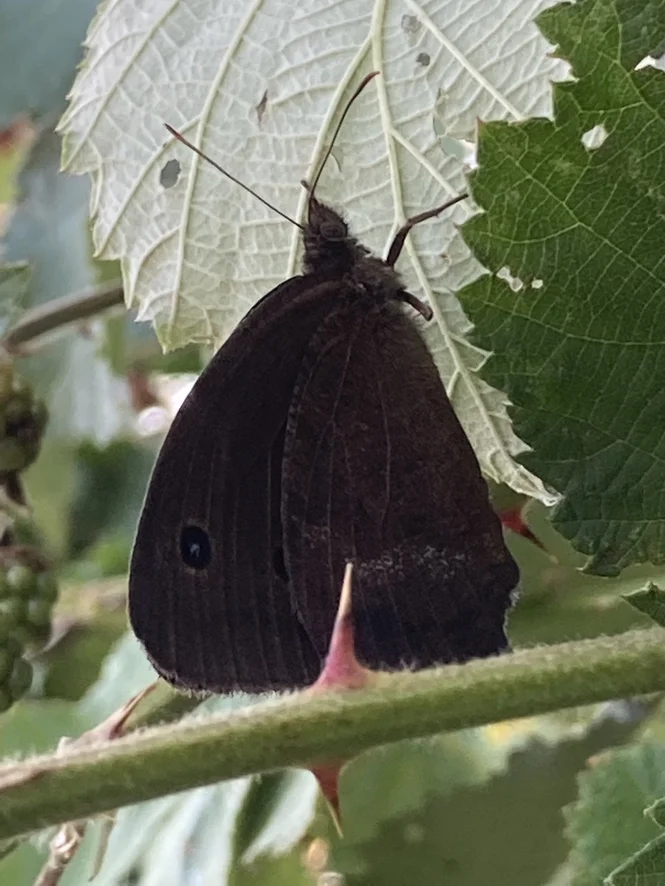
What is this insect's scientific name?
Minois dryas
